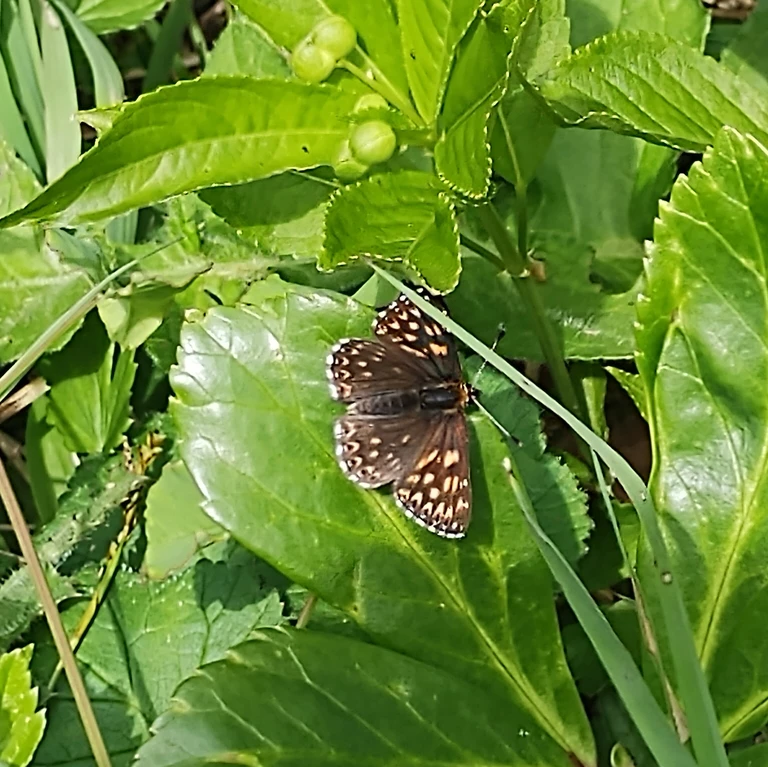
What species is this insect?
Hamearis lucina
